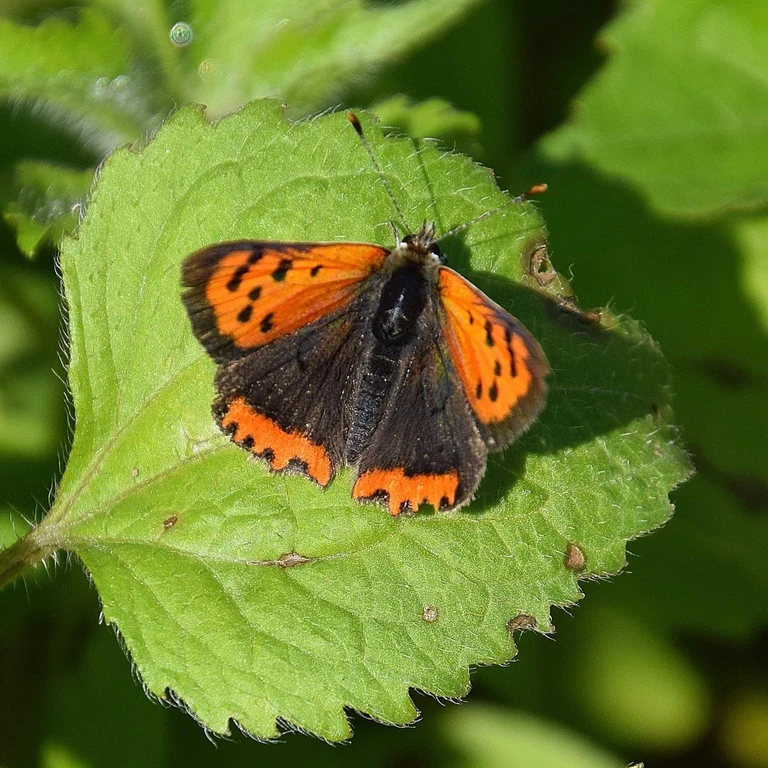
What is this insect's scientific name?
Lycaena phlaeas
